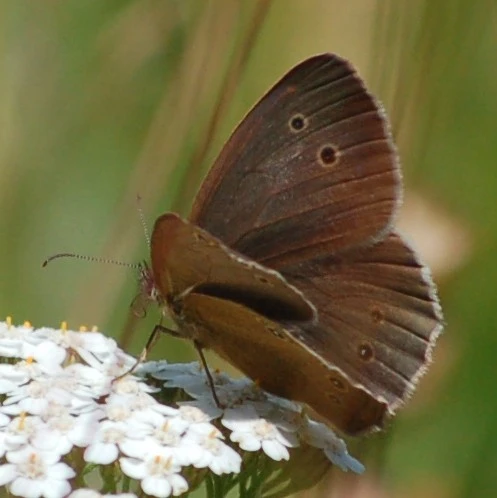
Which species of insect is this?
Aphantopus hyperantus
